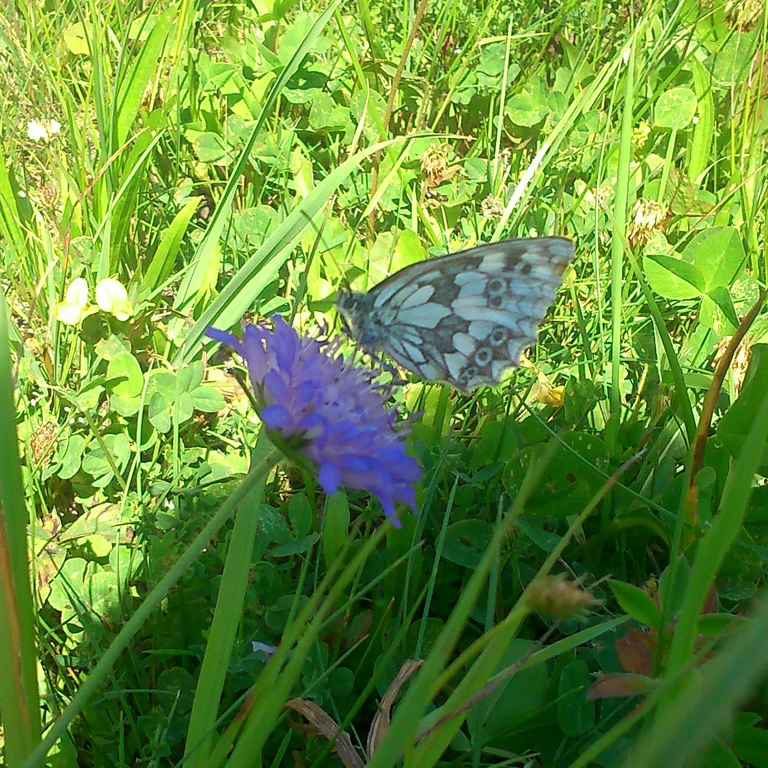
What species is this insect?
Melanargia galathea
